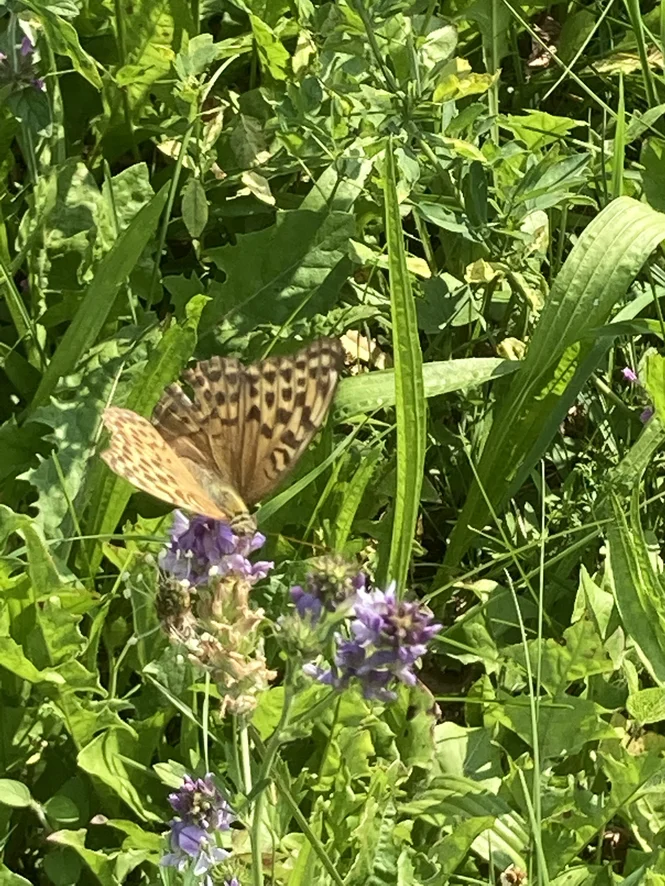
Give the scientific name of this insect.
Argynnis paphia
